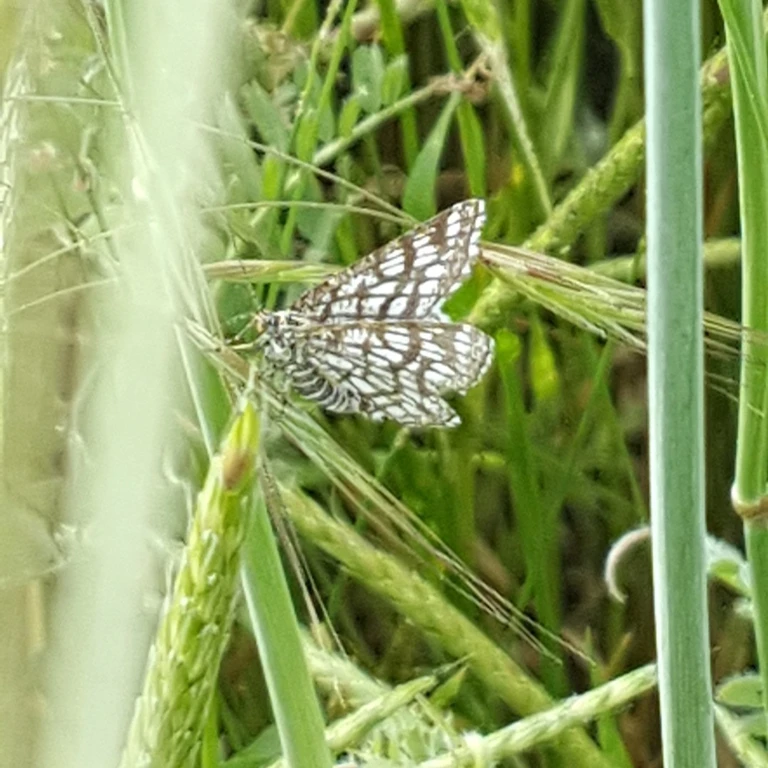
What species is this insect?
Chiasmia clathrata
